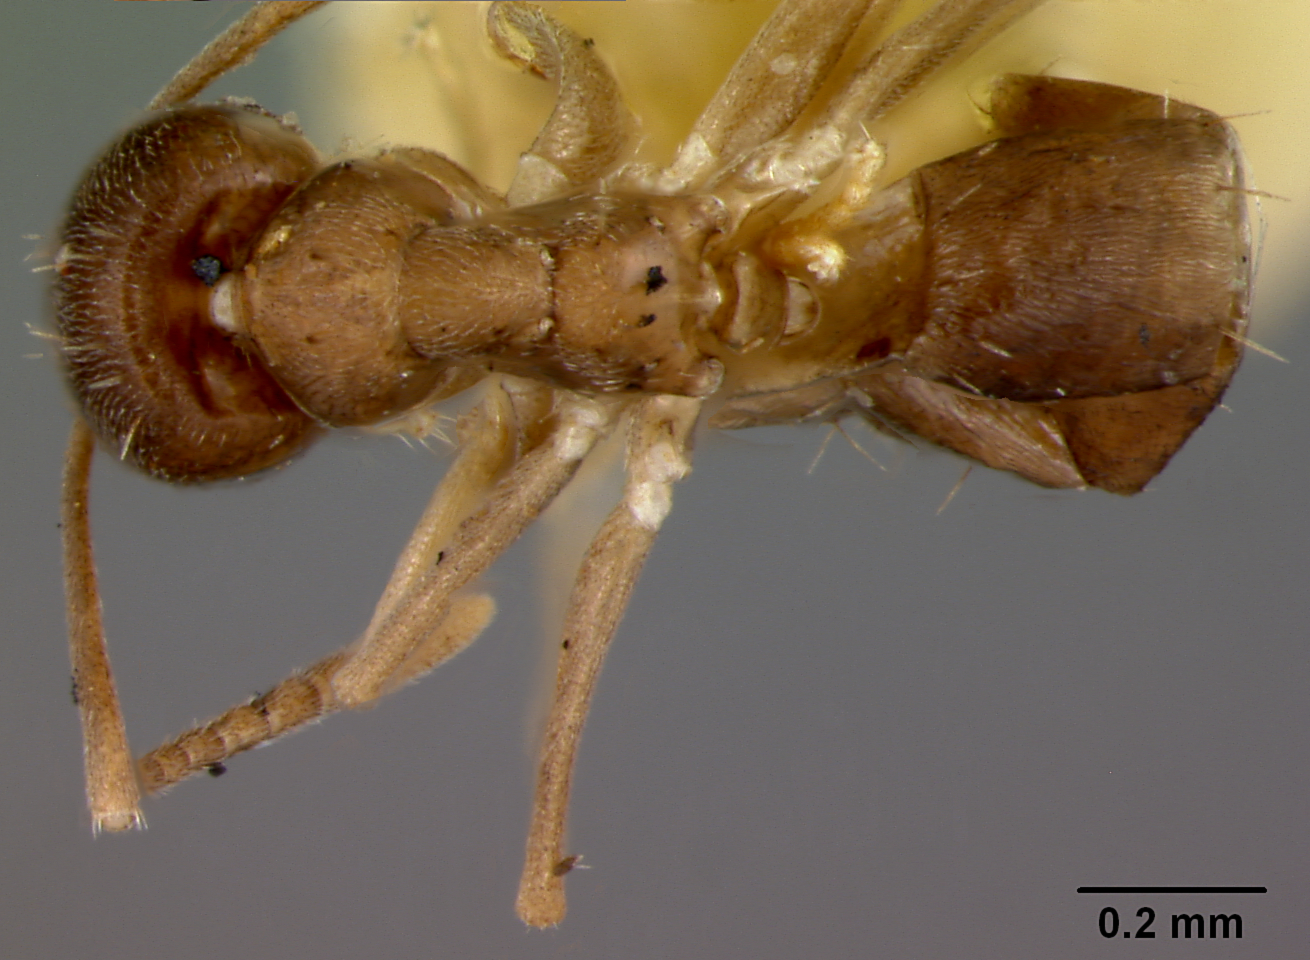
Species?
Prenolepis oceanica
